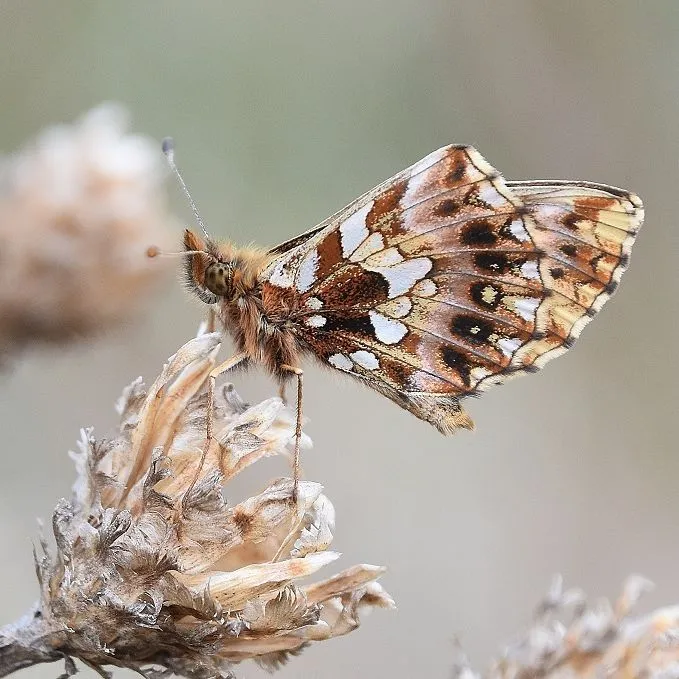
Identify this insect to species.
Boloria dia
